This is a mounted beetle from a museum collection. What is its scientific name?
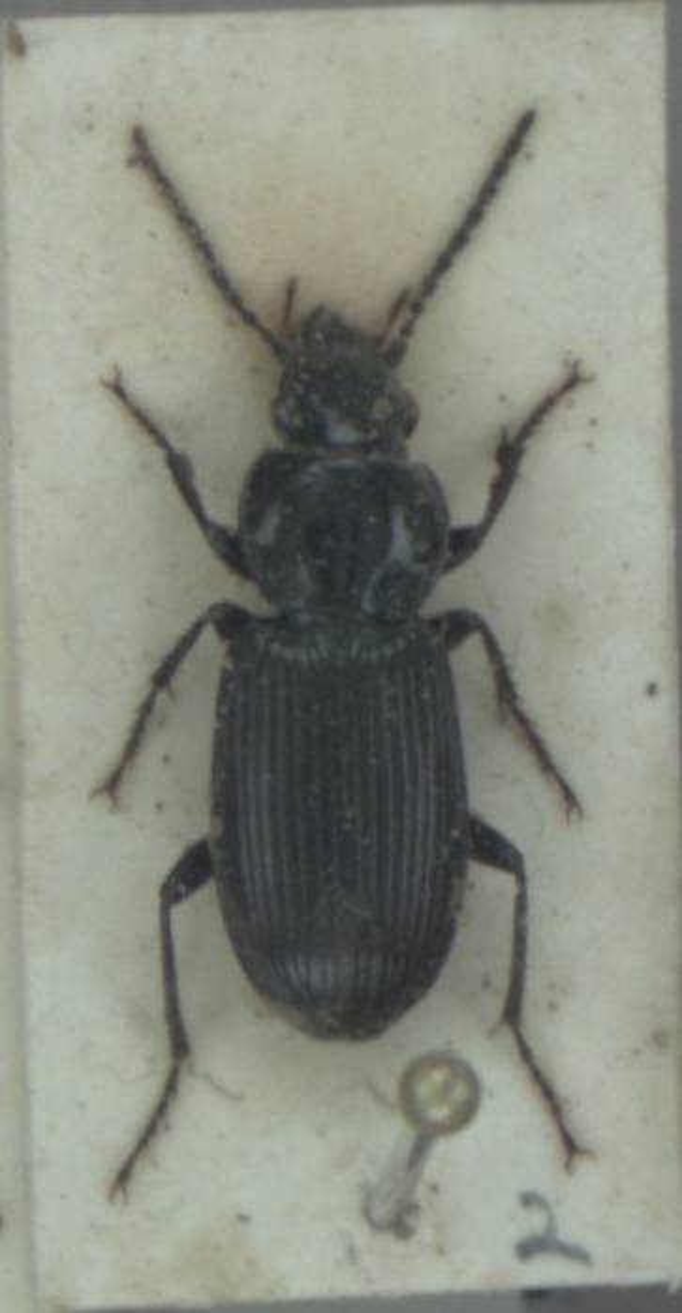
Pterostichus nigrita
